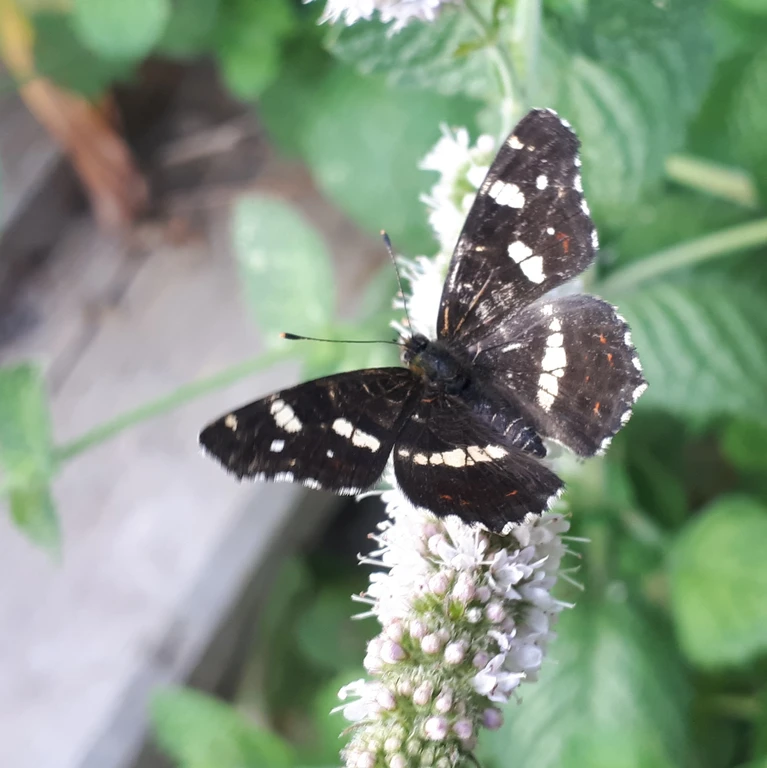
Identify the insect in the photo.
Araschnia levana
